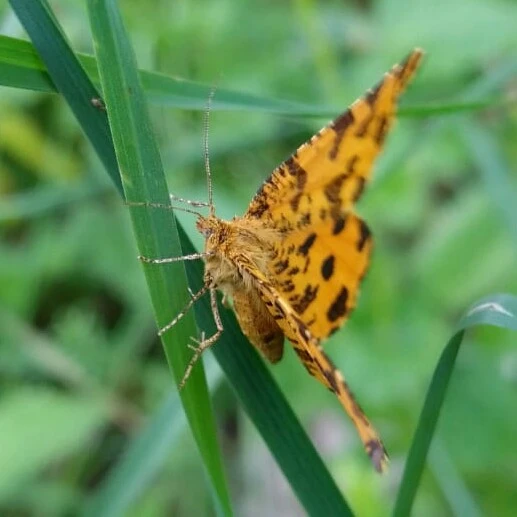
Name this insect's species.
Pseudopanthera macularia
